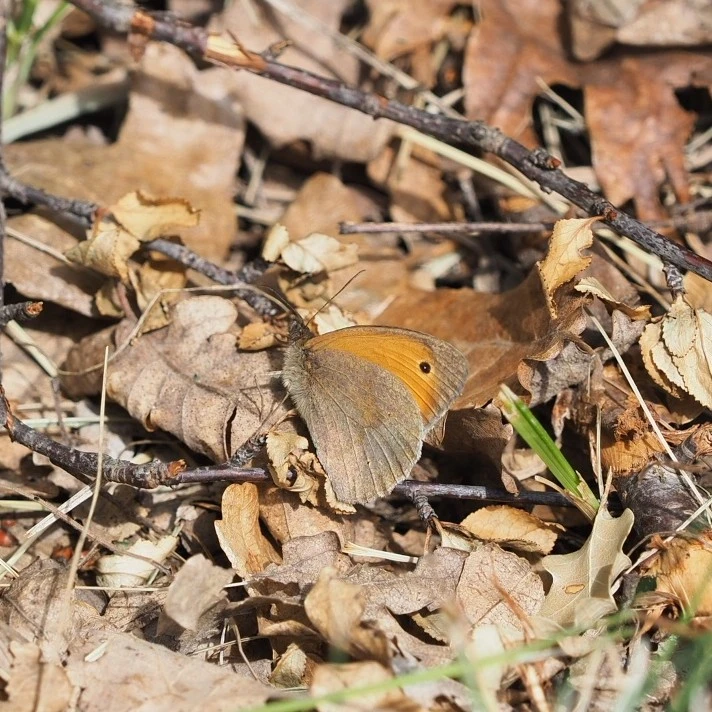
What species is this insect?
Maniola jurtina
